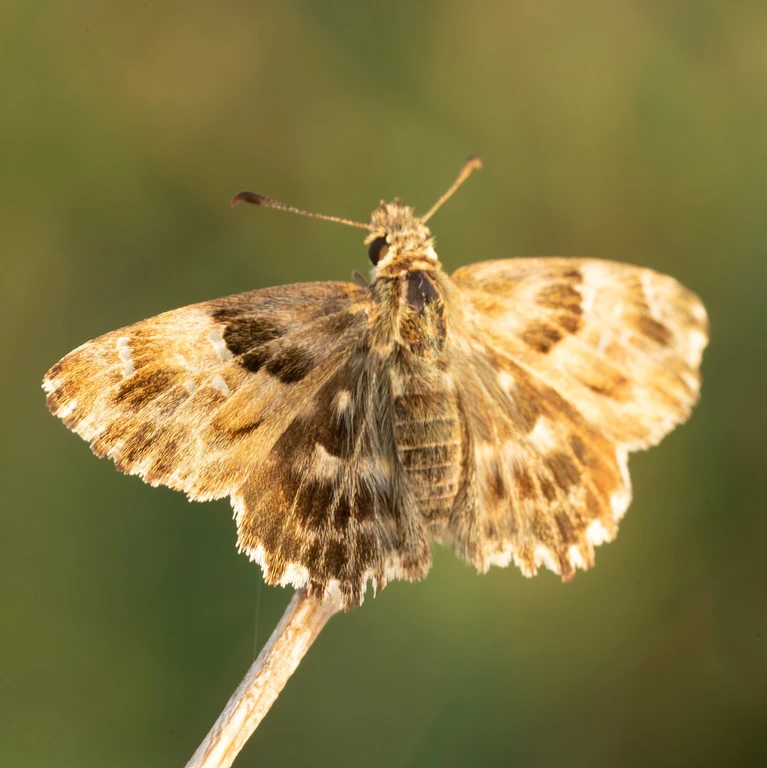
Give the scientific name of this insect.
Carcharodus alceae
